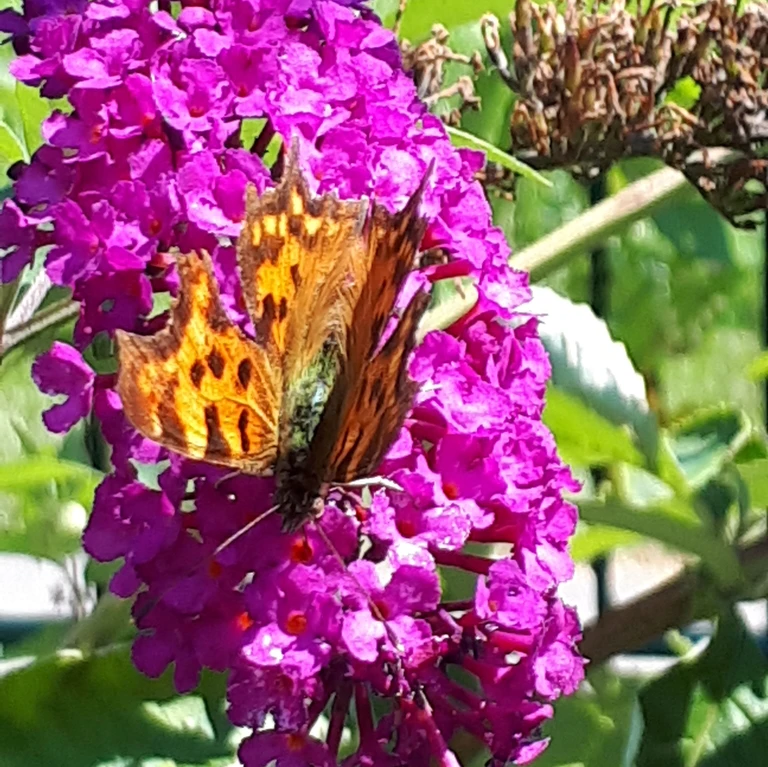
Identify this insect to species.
Polygonia c-album
